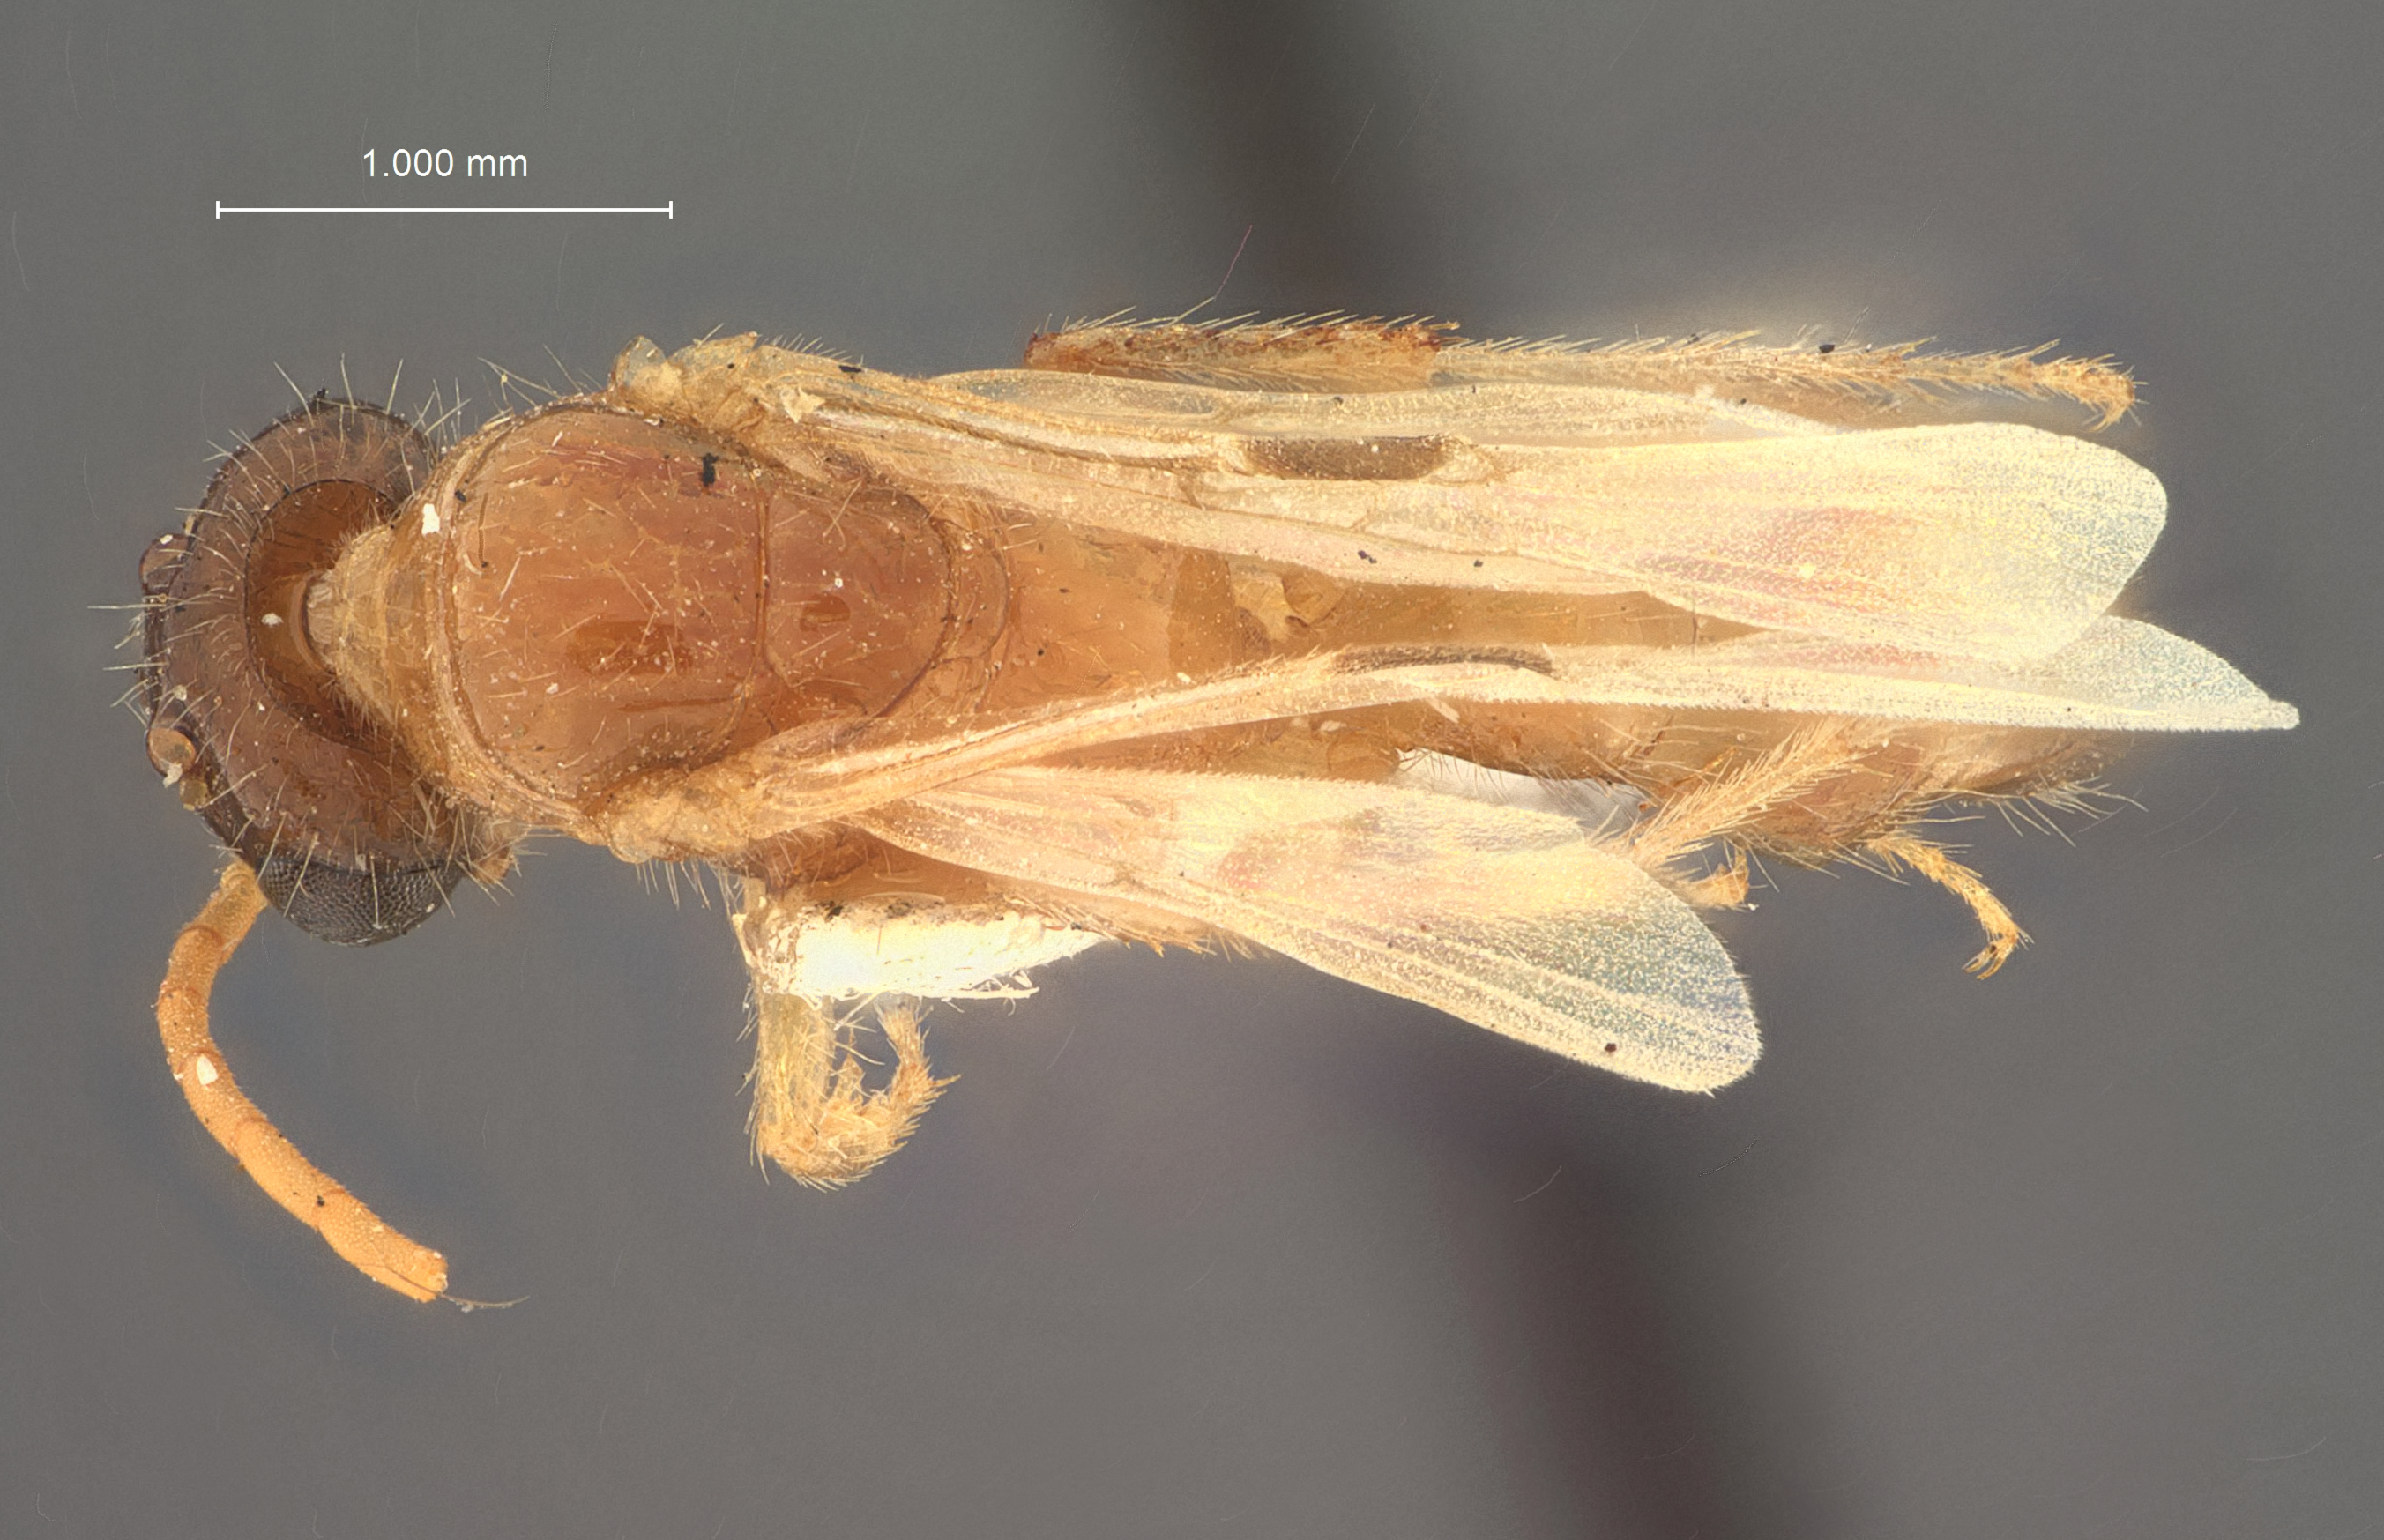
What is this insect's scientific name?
Brachycistis acuta
